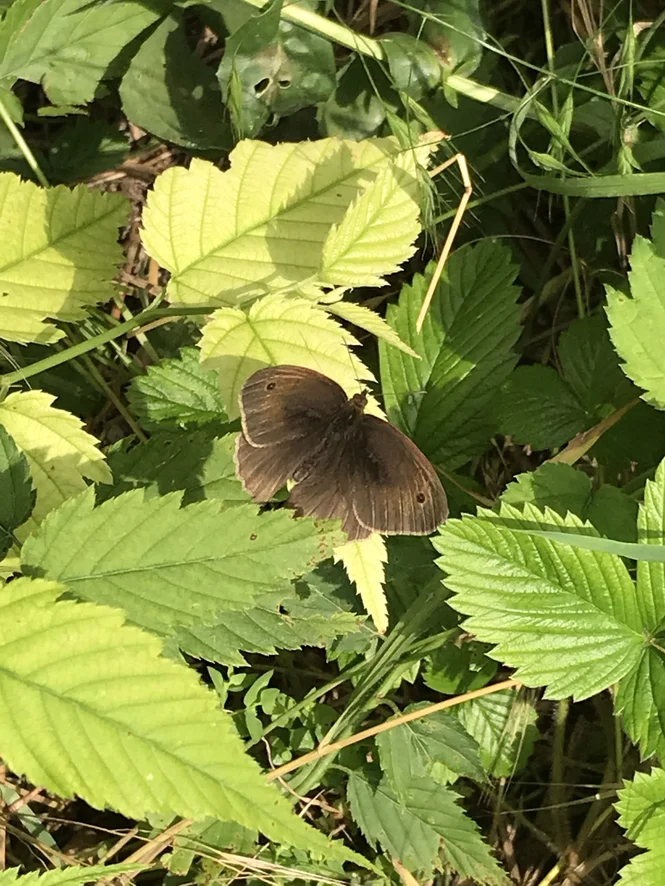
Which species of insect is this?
Maniola jurtina
